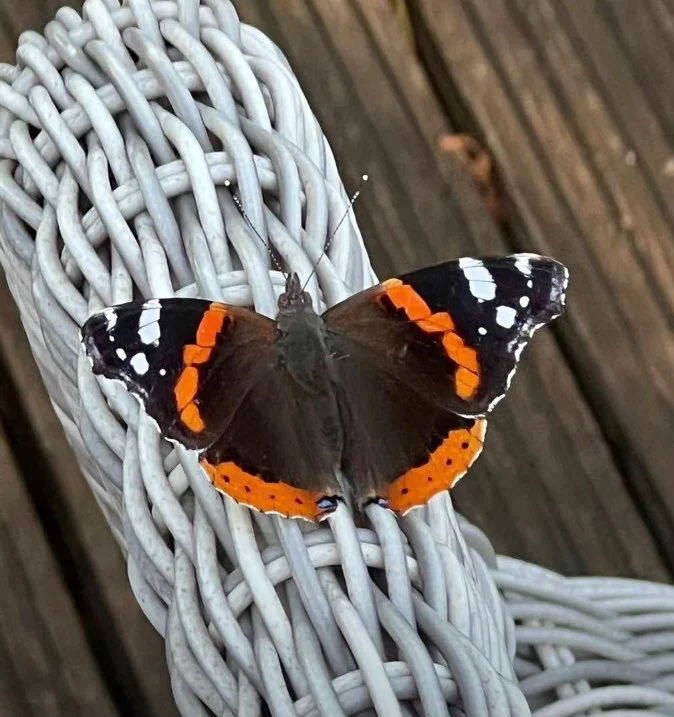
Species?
Vanessa atalanta
